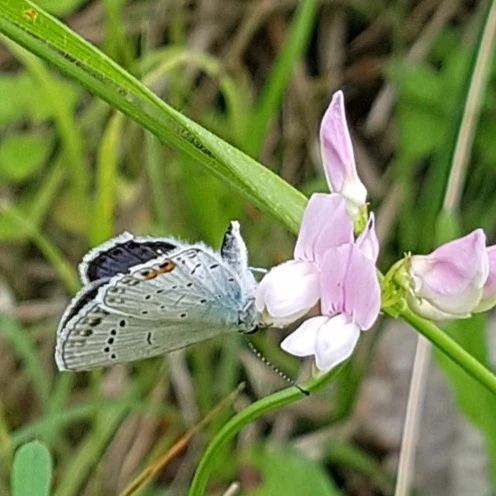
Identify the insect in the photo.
Cupido argiades (also Elkalyce argiades)
